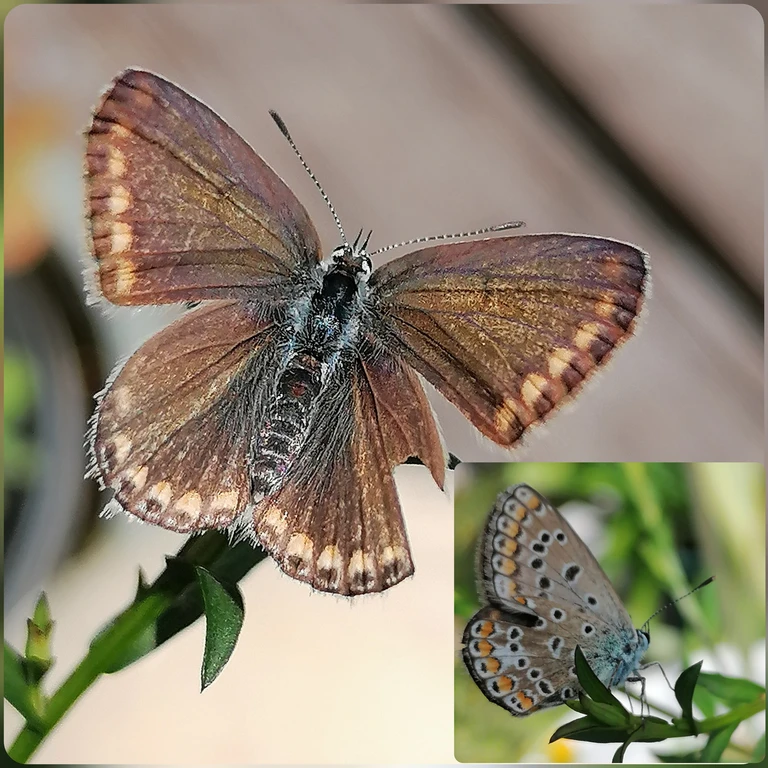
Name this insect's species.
Polyommatus icarus
